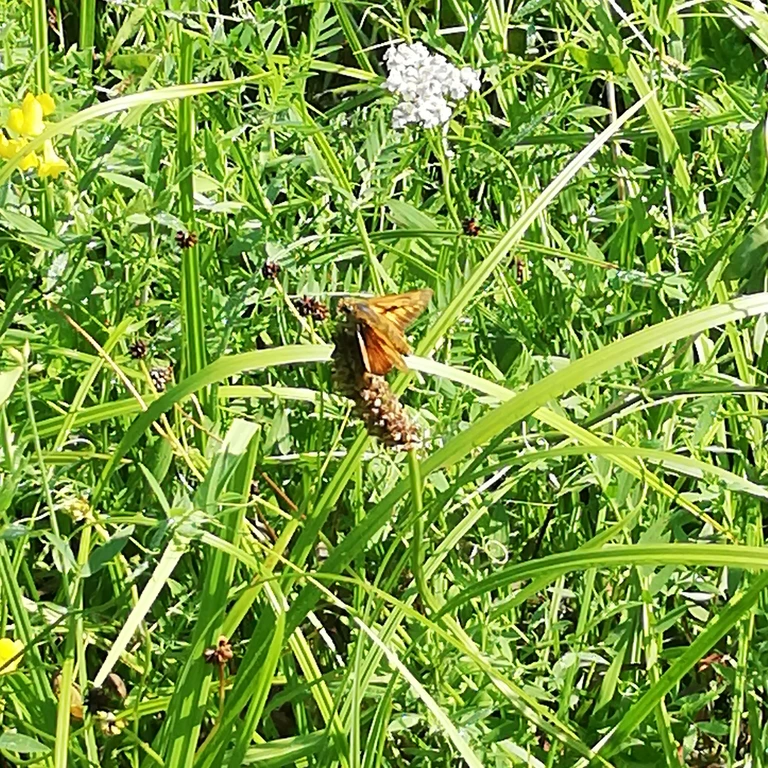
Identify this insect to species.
Ochlodes sylvanus (also Ochlodes venata)
